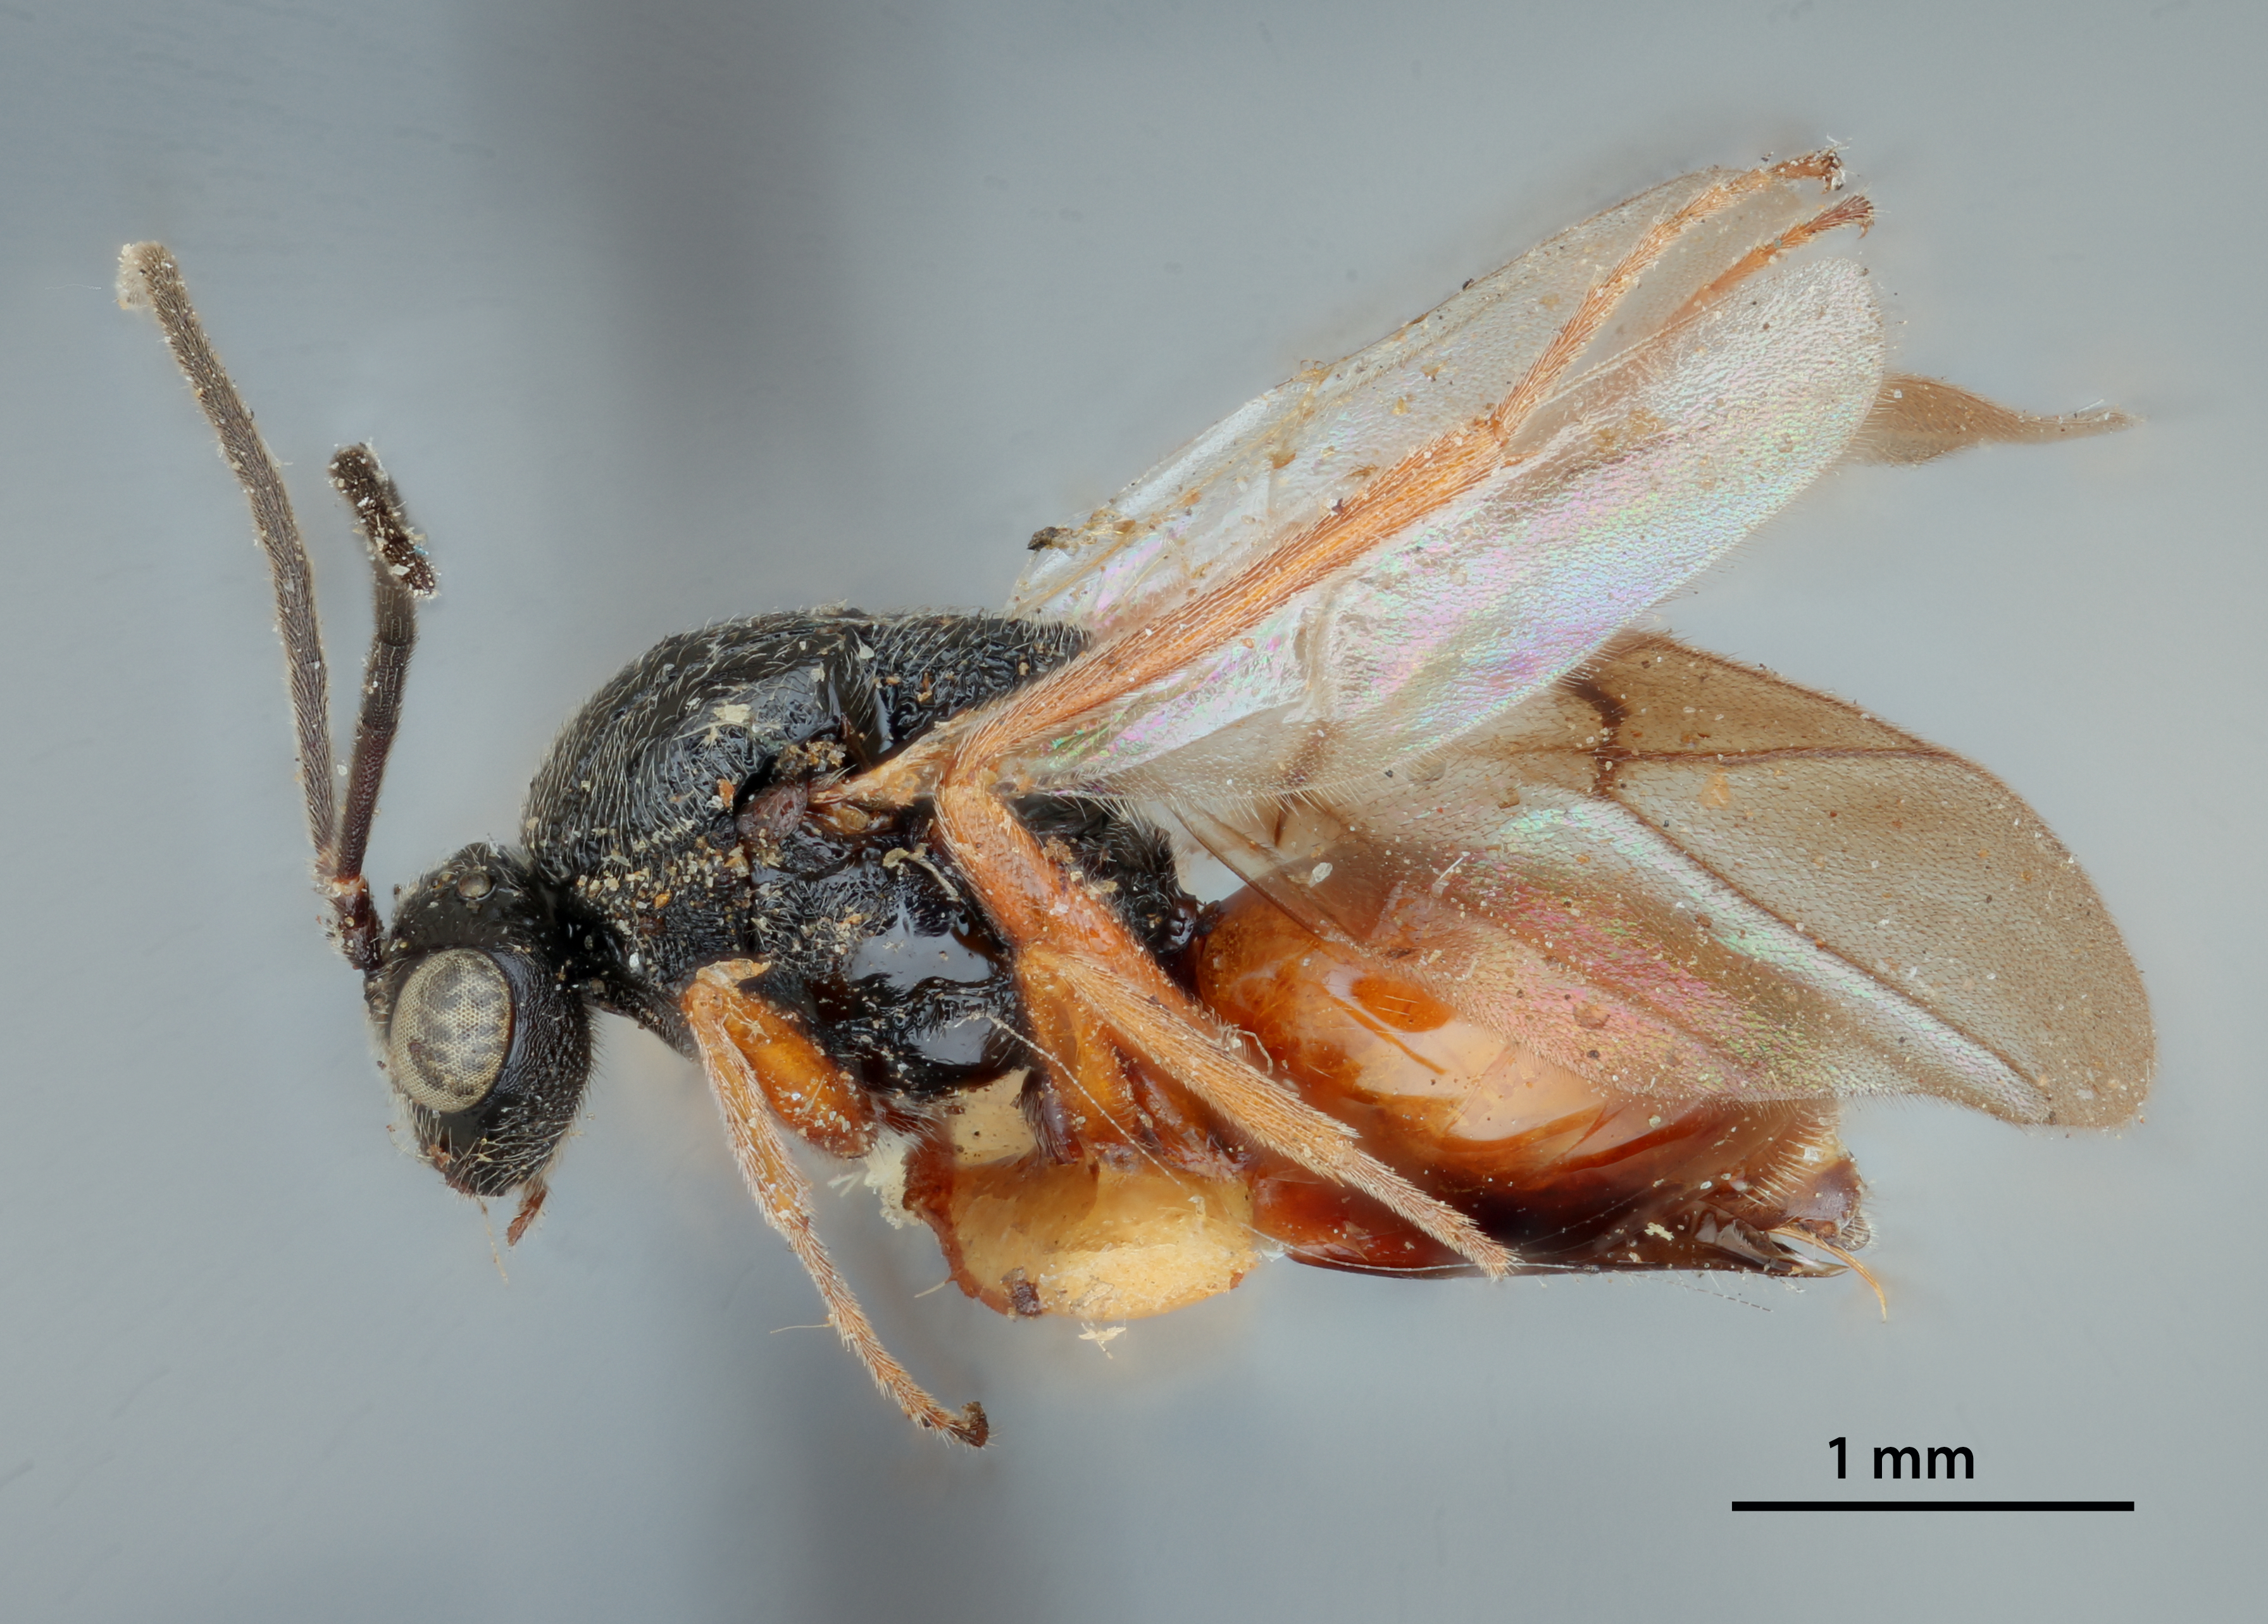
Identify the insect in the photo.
Rhodites occidentalis
